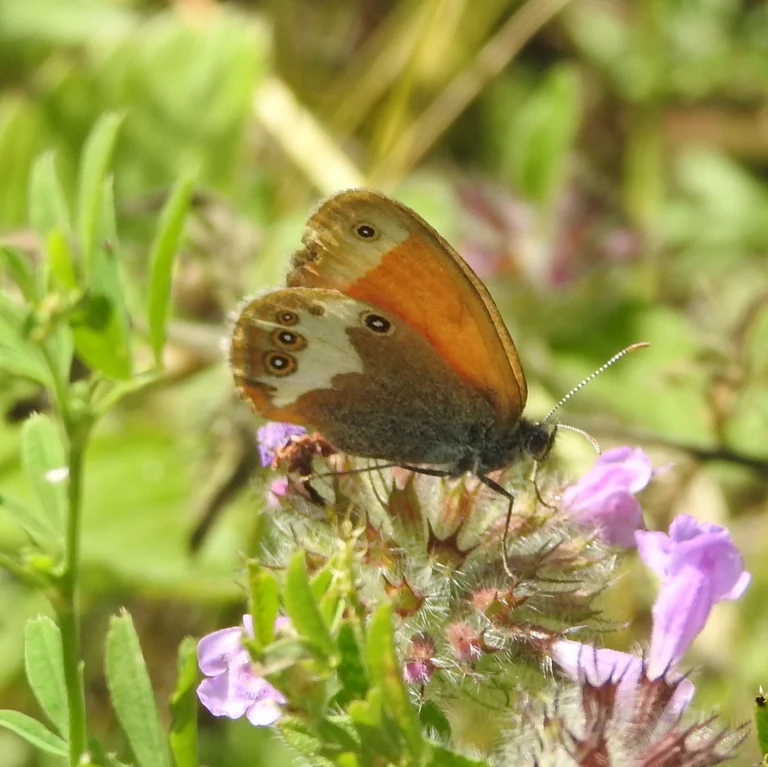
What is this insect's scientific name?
Coenonympha arcania
